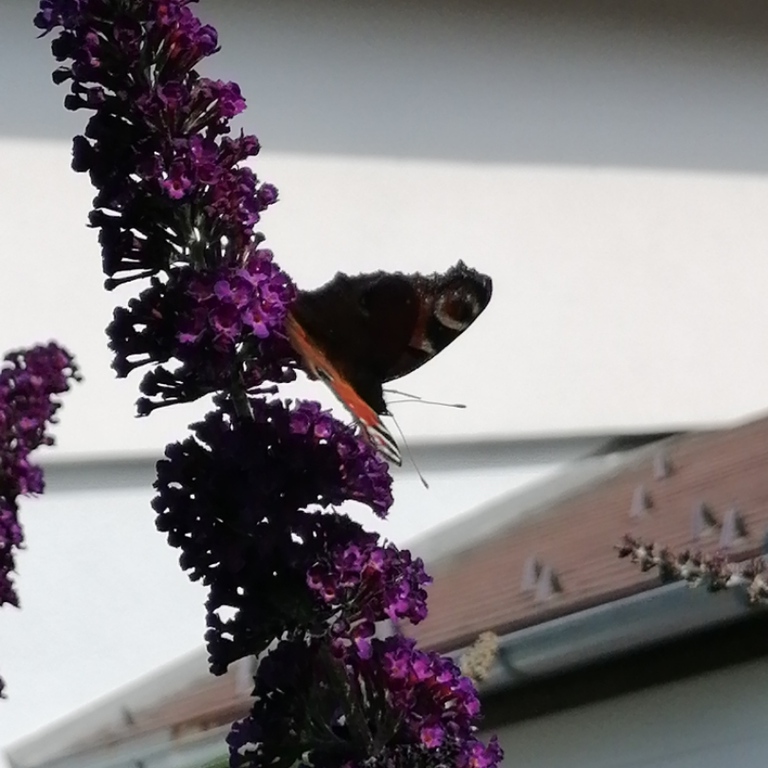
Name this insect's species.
Aglais io
